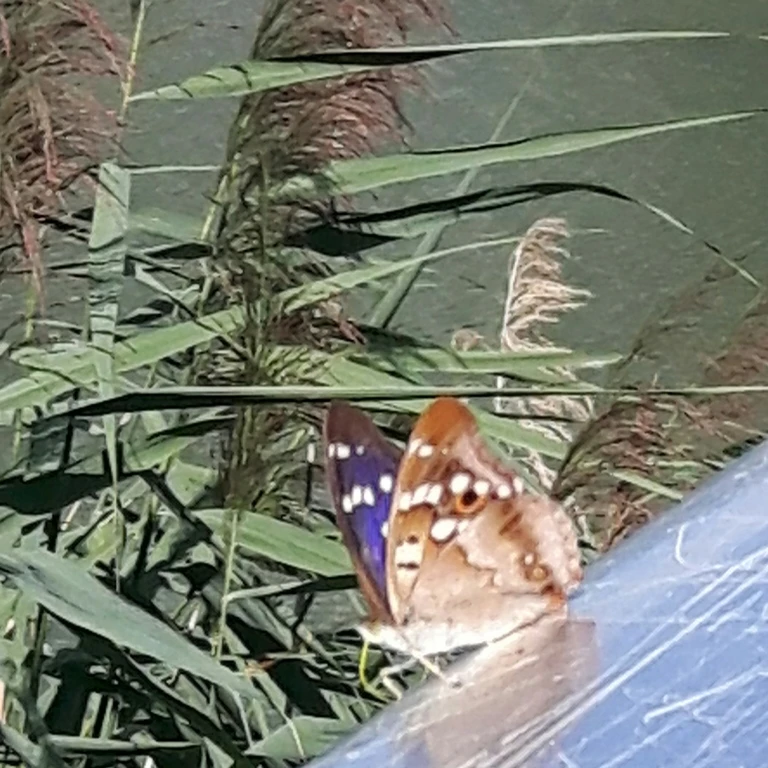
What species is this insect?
Apatura ilia
